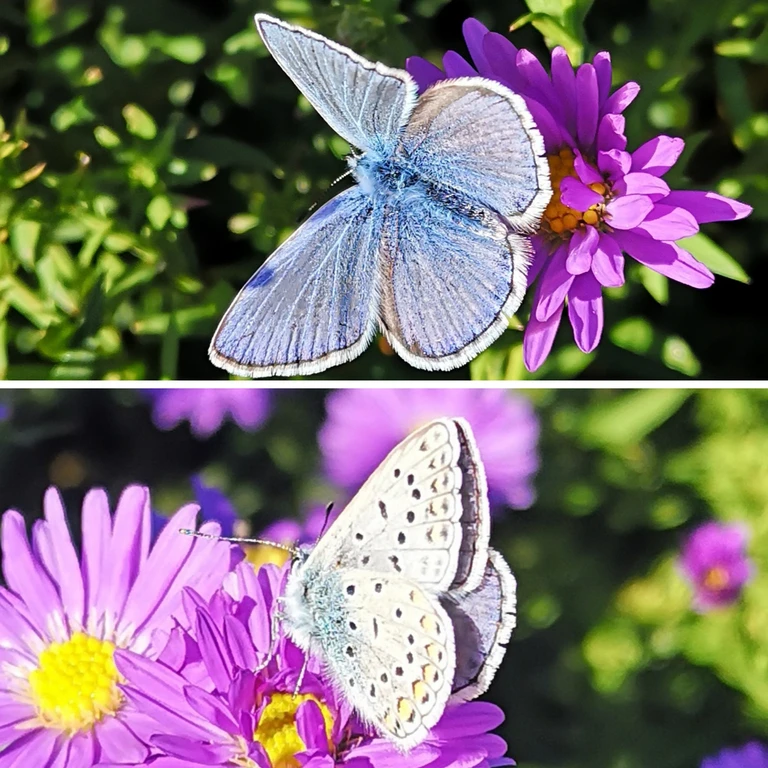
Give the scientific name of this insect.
Polyommatus icarus
